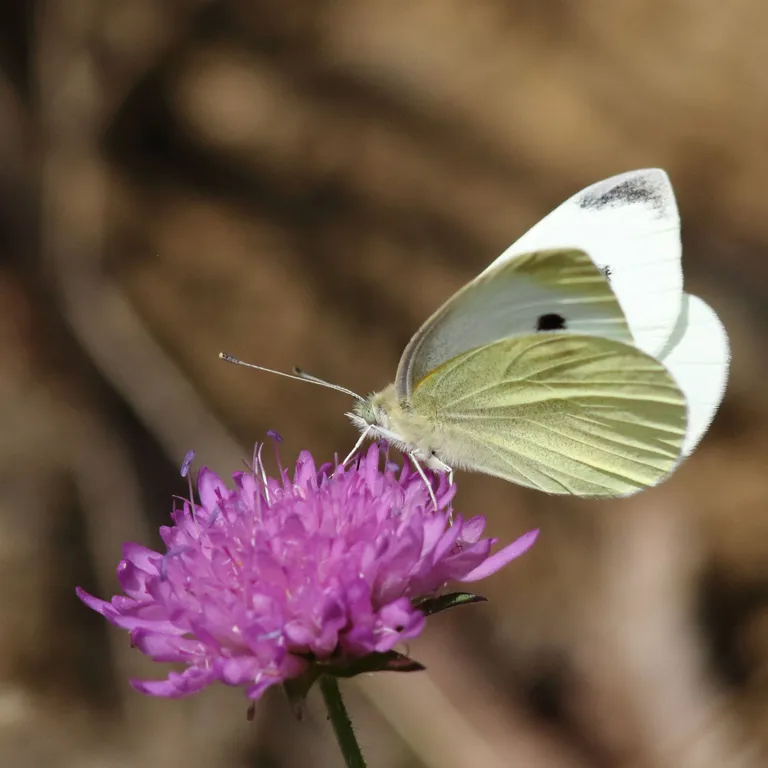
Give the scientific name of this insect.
Pieris rapae
